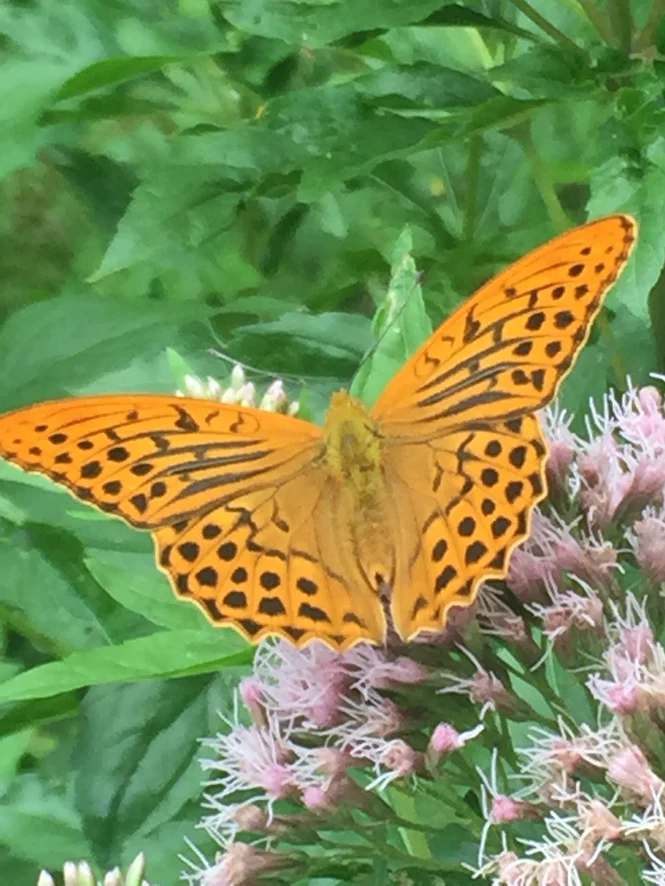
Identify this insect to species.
Argynnis paphia
